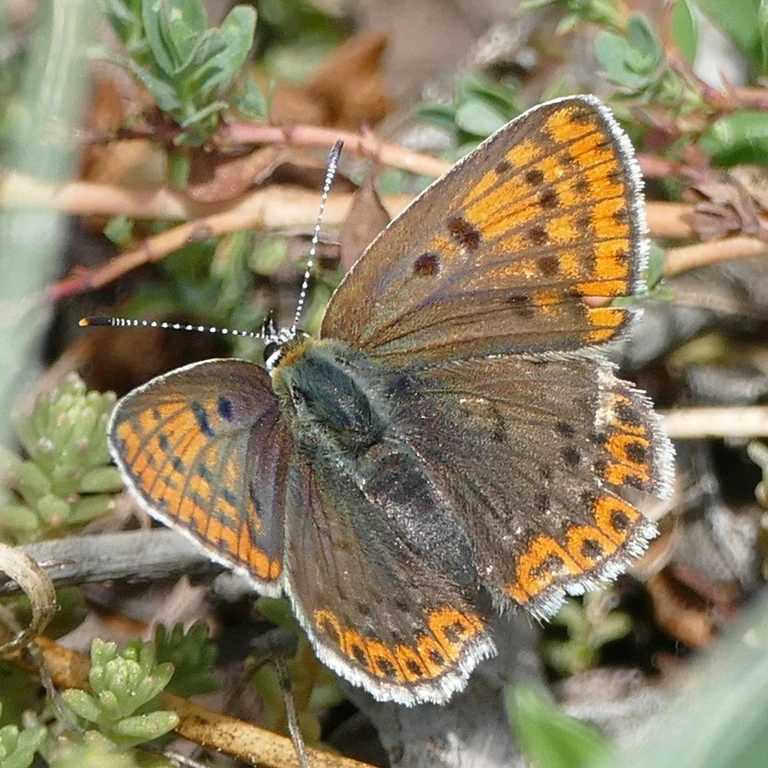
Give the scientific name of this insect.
Lycaena tityrus (also Loweia tityrus)
